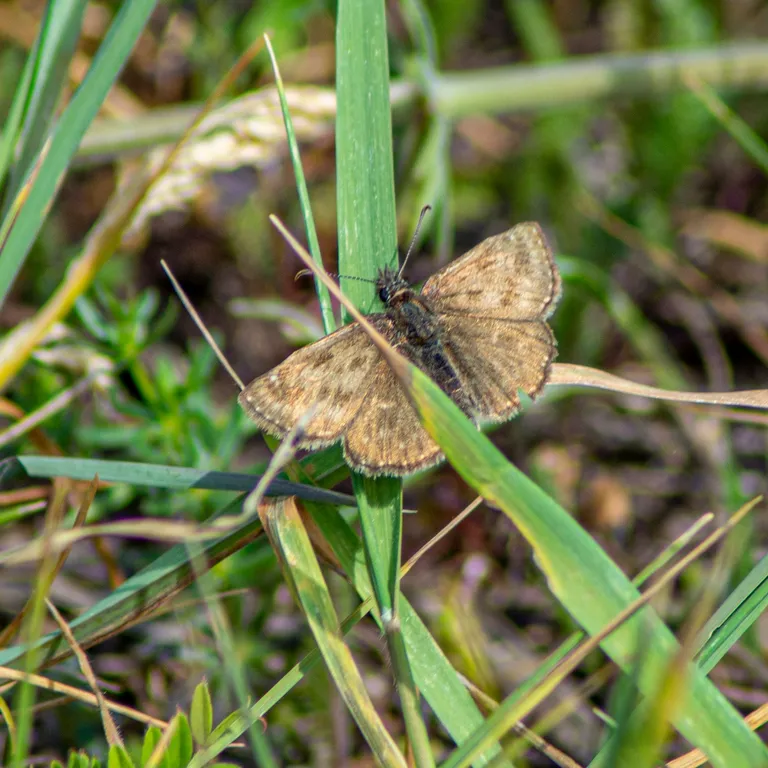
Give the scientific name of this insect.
Erynnis tages
